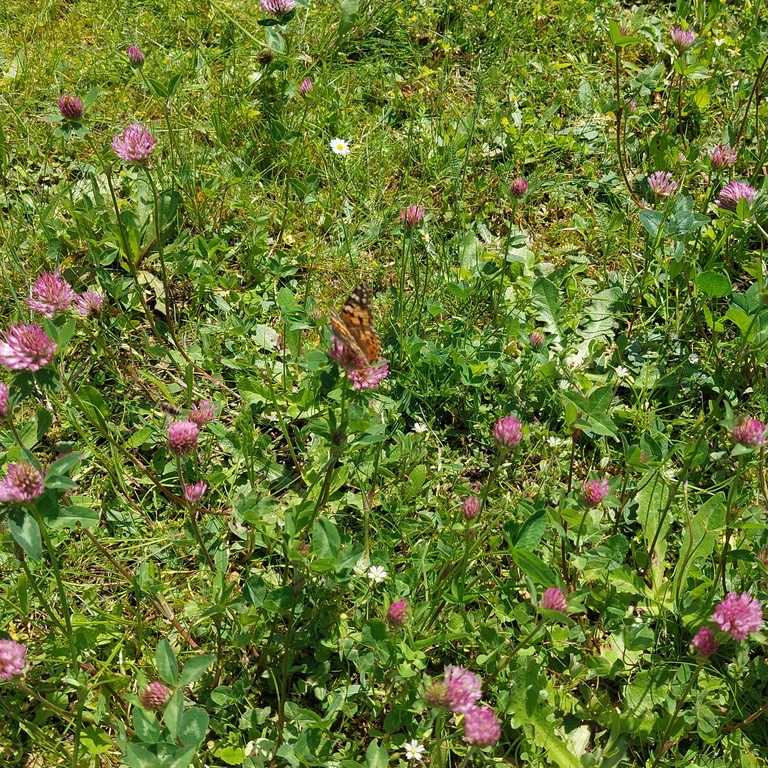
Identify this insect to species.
Vanessa cardui
